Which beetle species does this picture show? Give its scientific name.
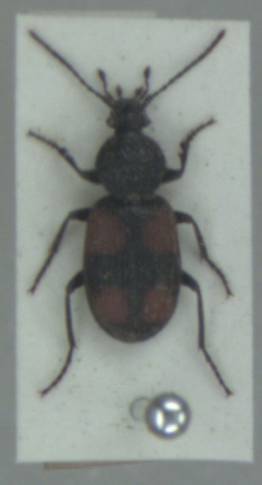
Panagaeus bipustulatus
